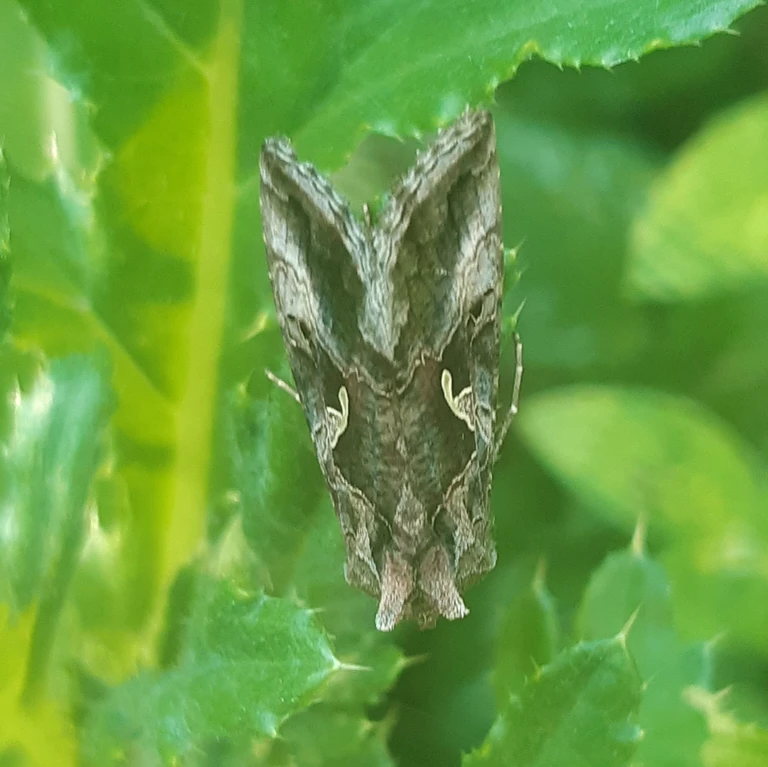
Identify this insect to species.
Autographa gamma
